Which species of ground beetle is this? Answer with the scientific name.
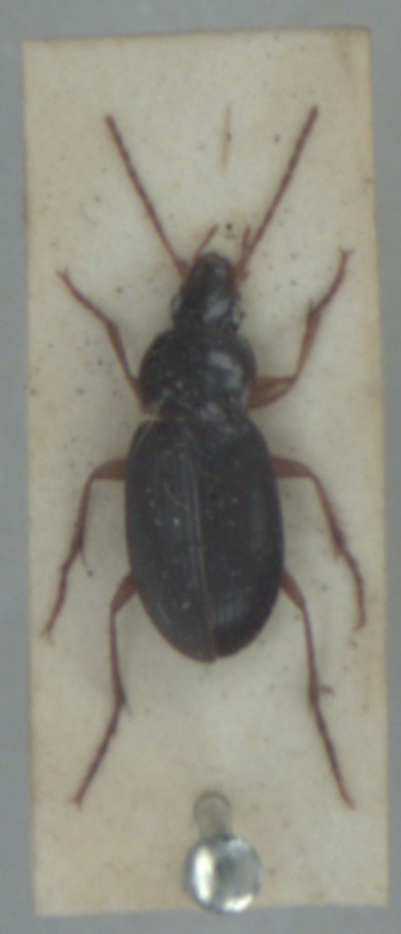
Calathus micropterus
